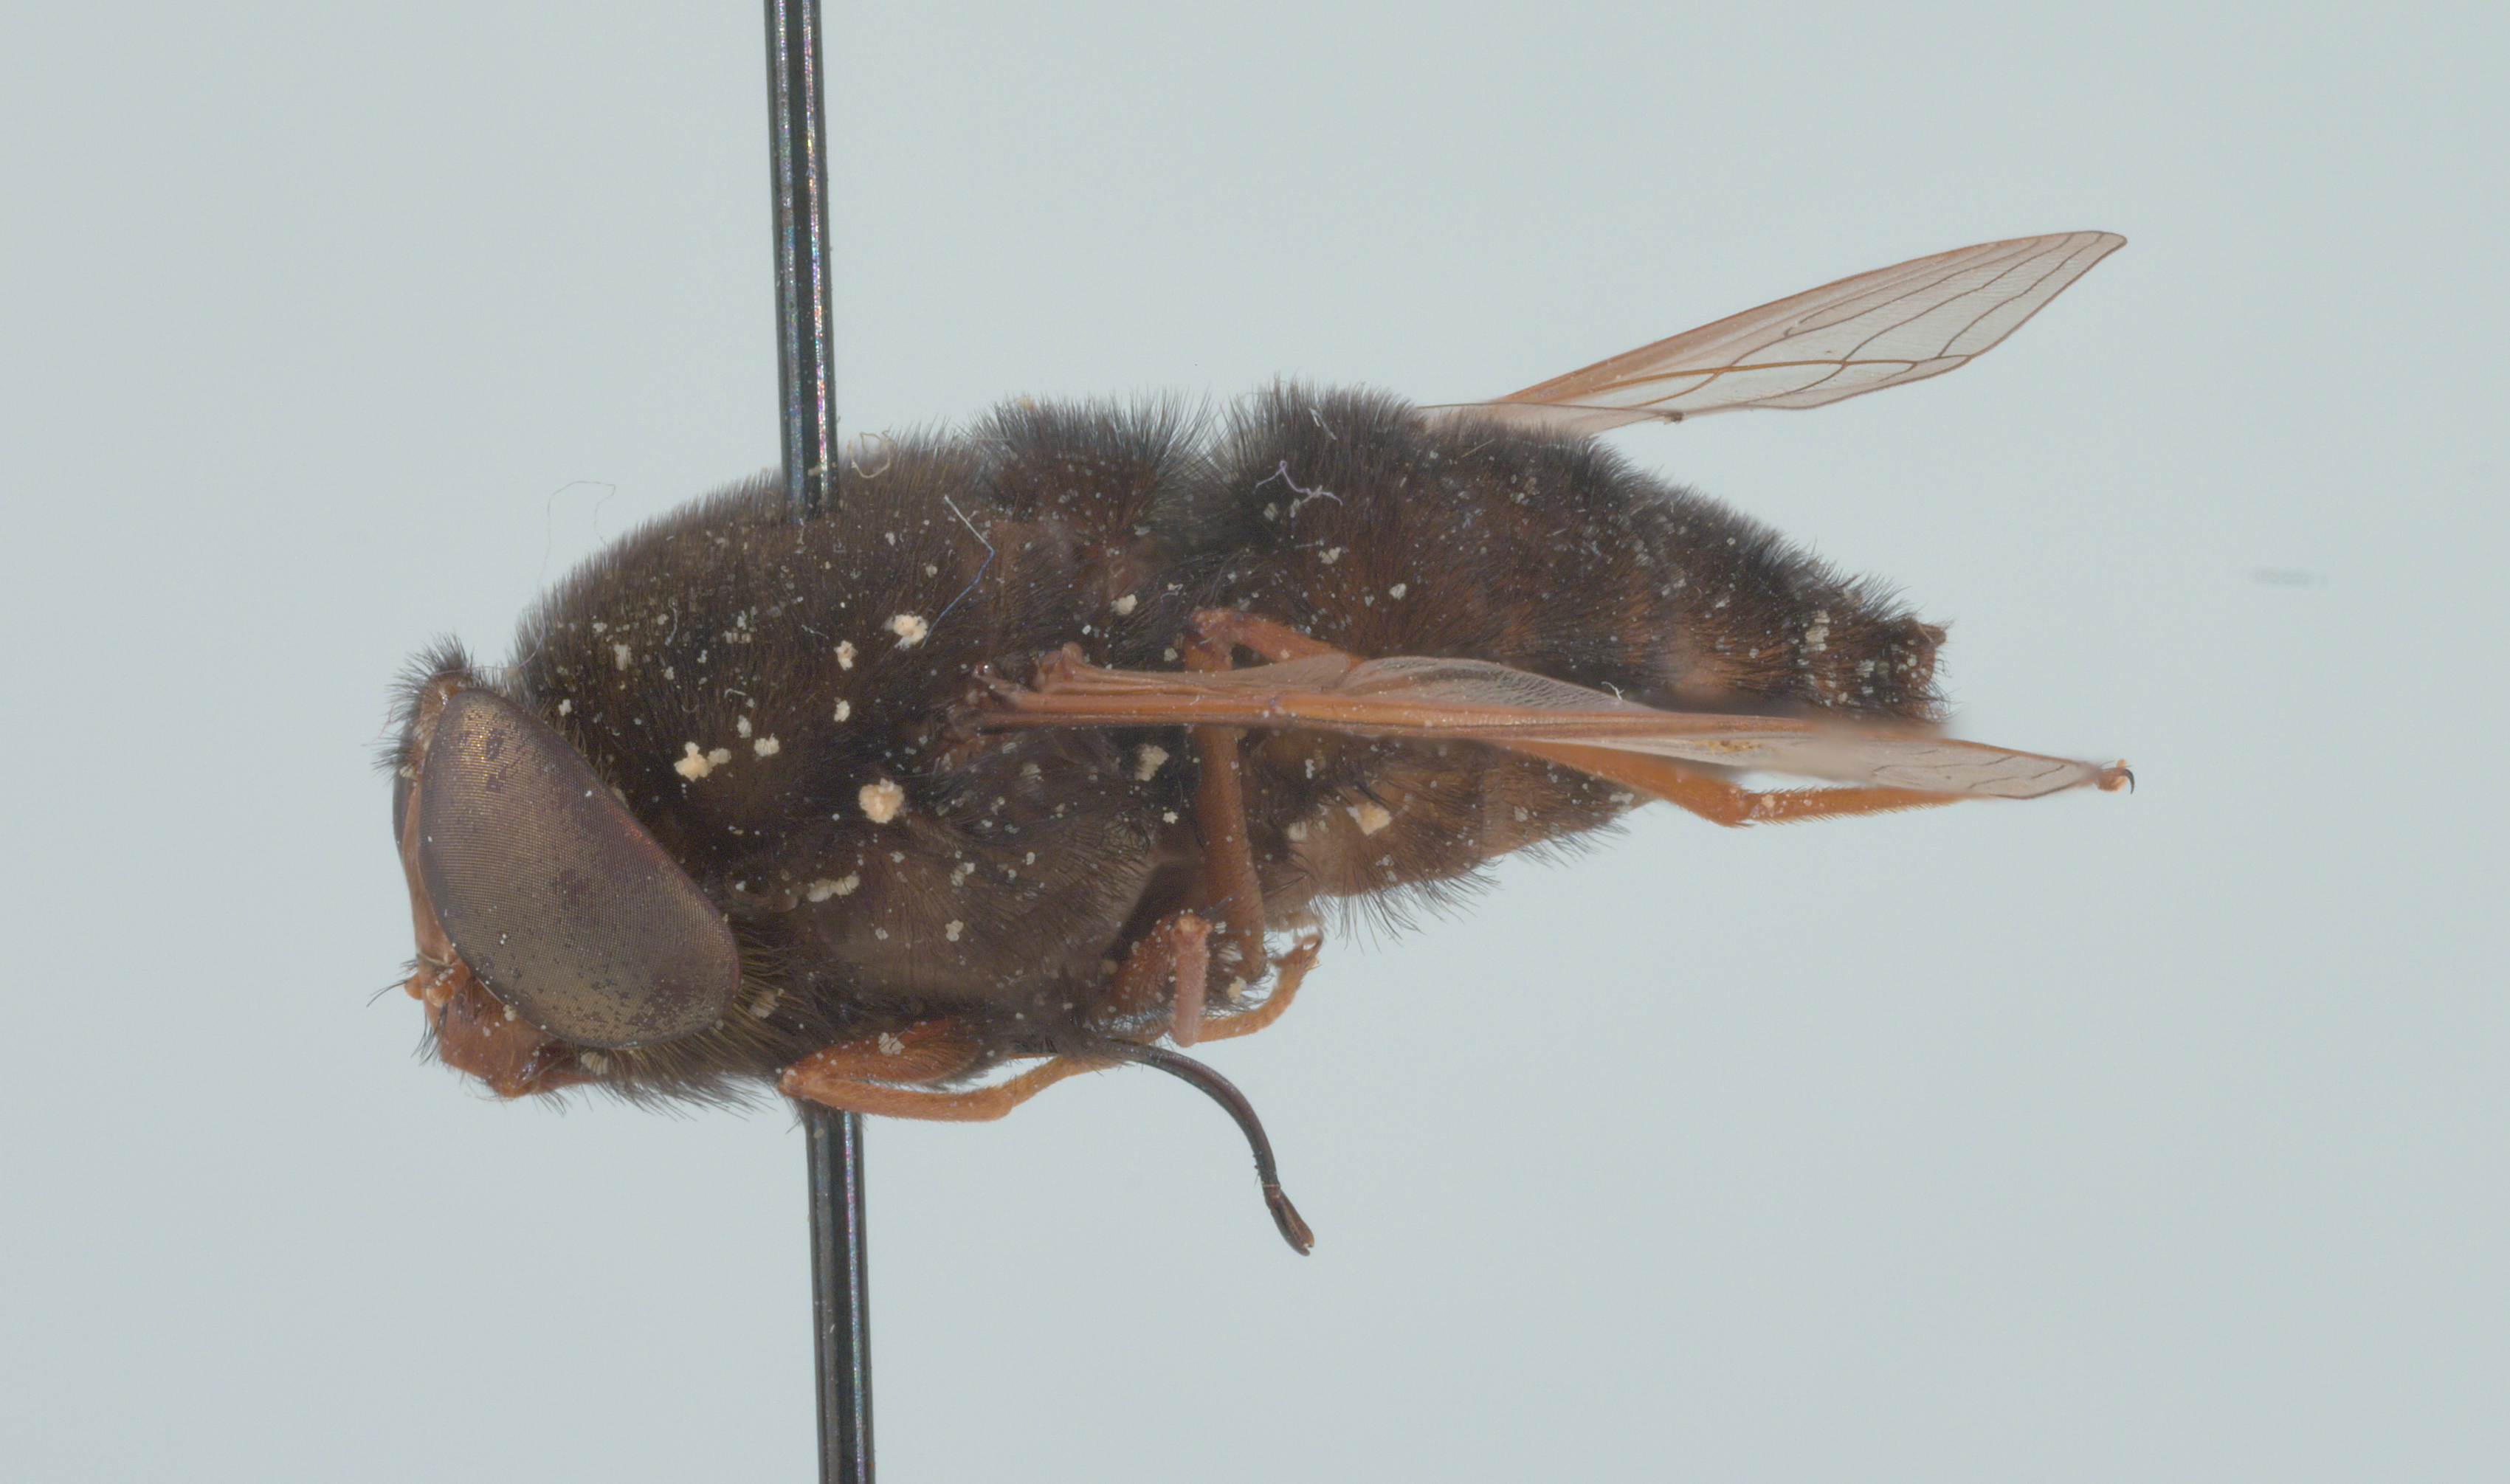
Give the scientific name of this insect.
Prosoeca atra
